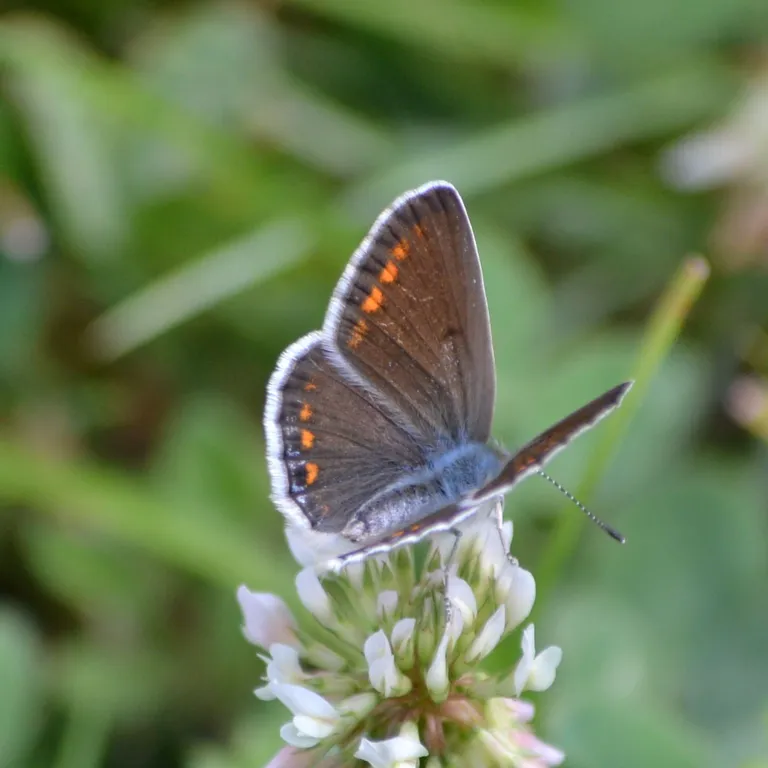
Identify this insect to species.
Polyommatus icarus
